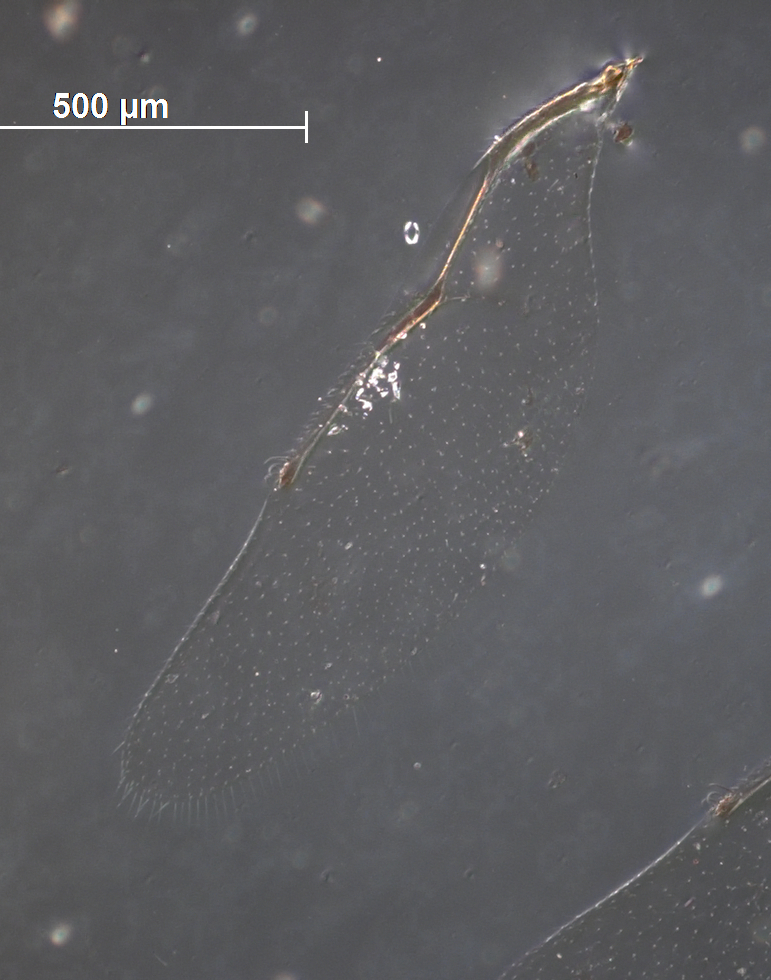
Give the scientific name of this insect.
Pachyneuron bakrotus
